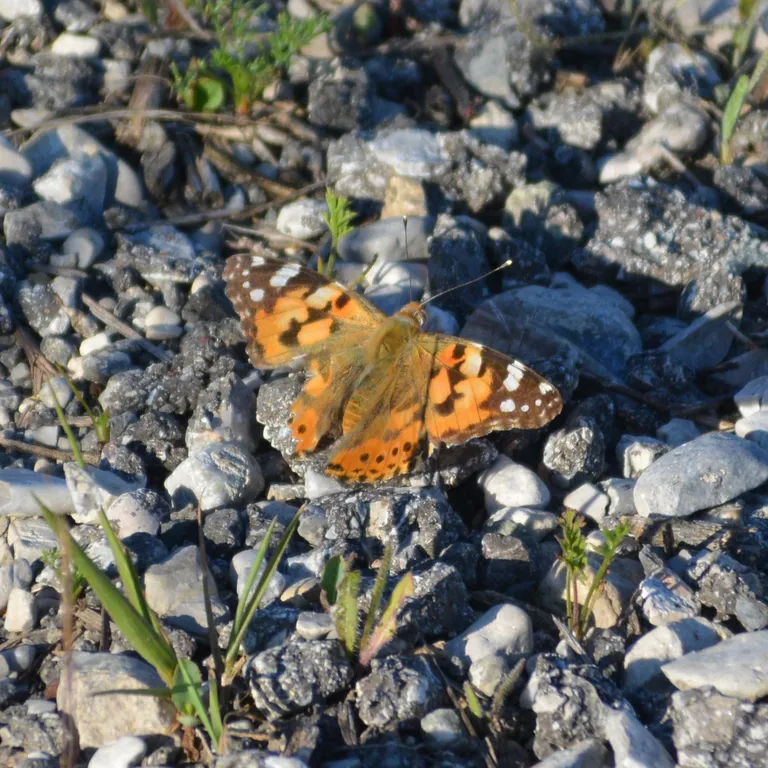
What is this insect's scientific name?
Vanessa cardui
